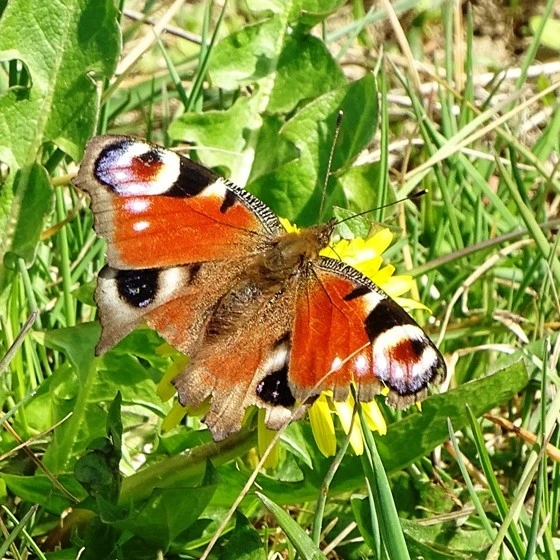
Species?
Aglais io
